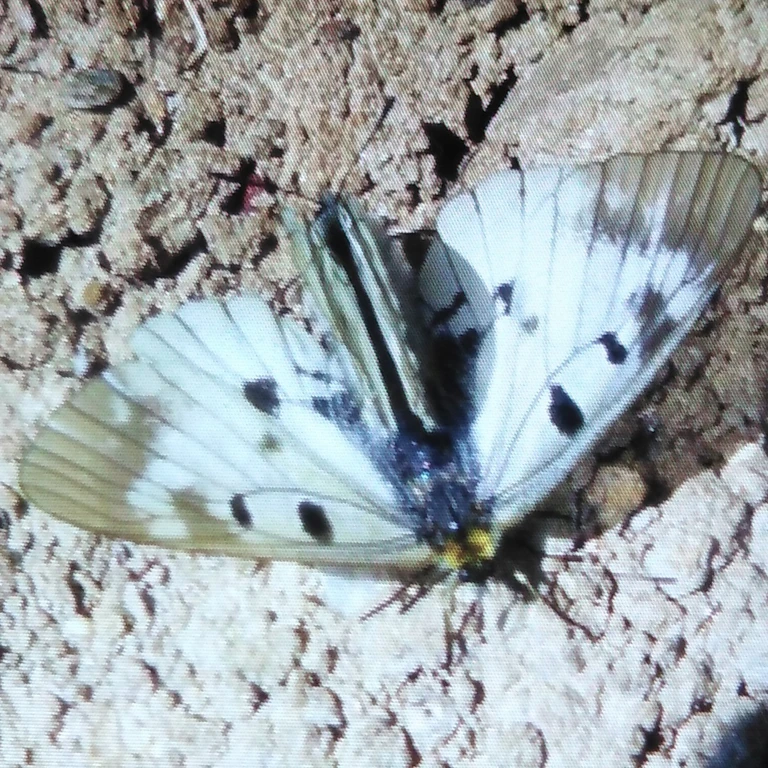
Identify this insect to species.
Parnassius mnemosyne
